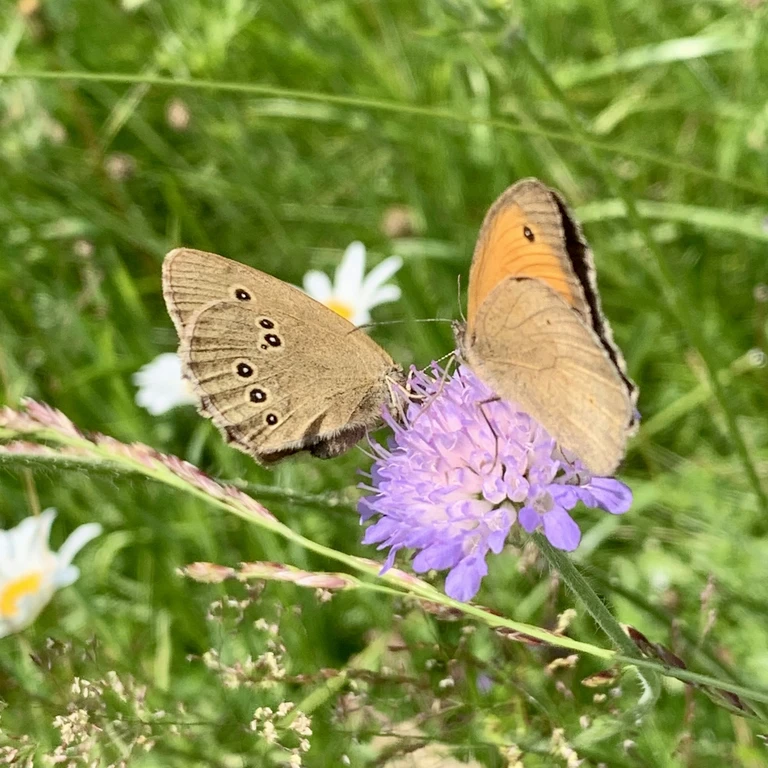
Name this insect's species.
Maniola jurtina
